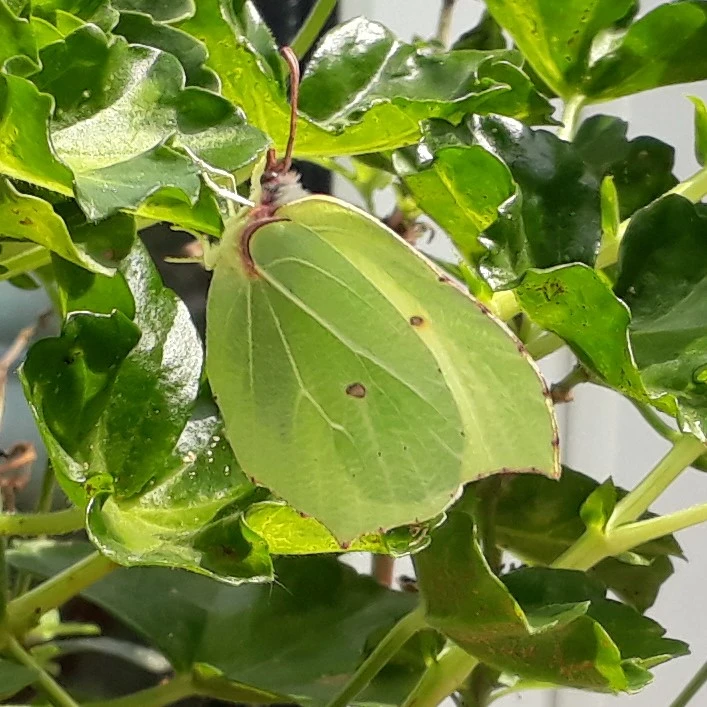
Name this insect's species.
Gonepteryx rhamni
